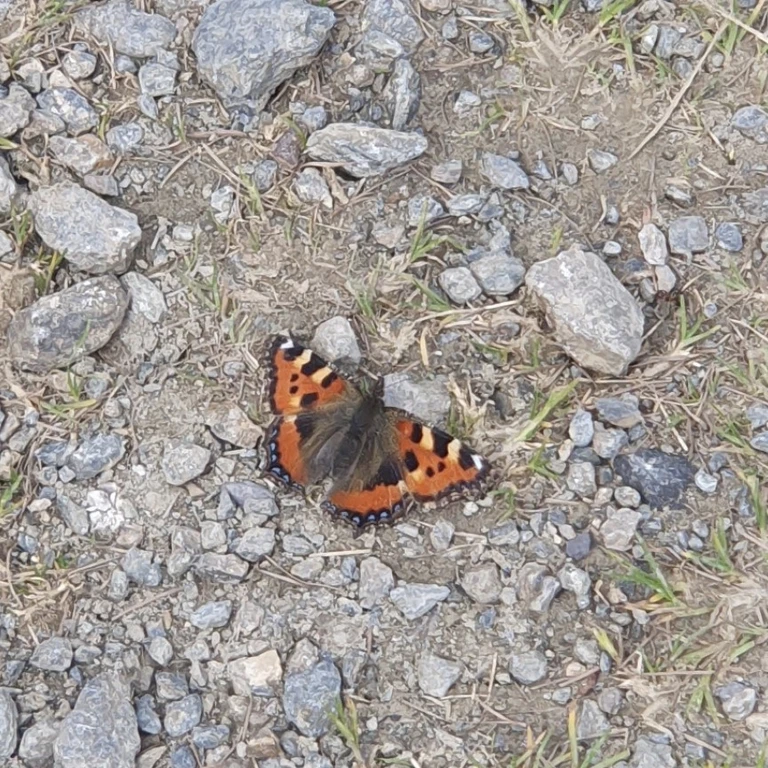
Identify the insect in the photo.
Aglais urticae
